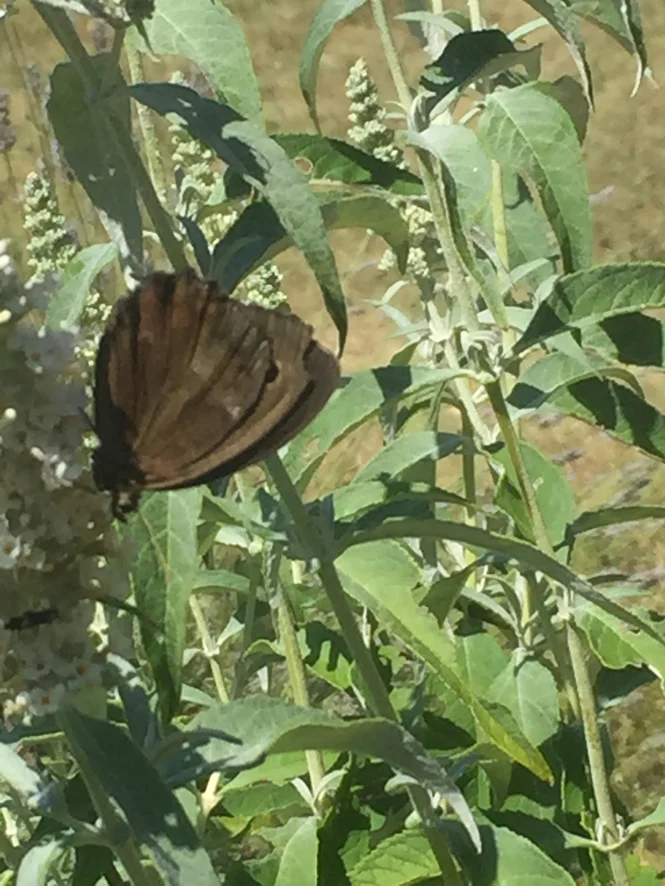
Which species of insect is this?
Minois dryas
